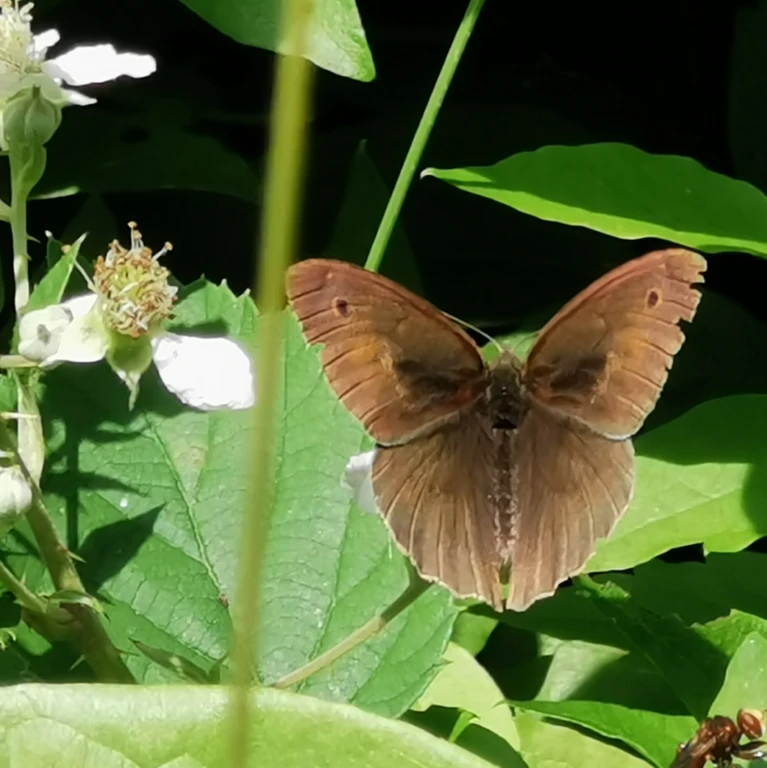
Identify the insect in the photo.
Maniola jurtina
